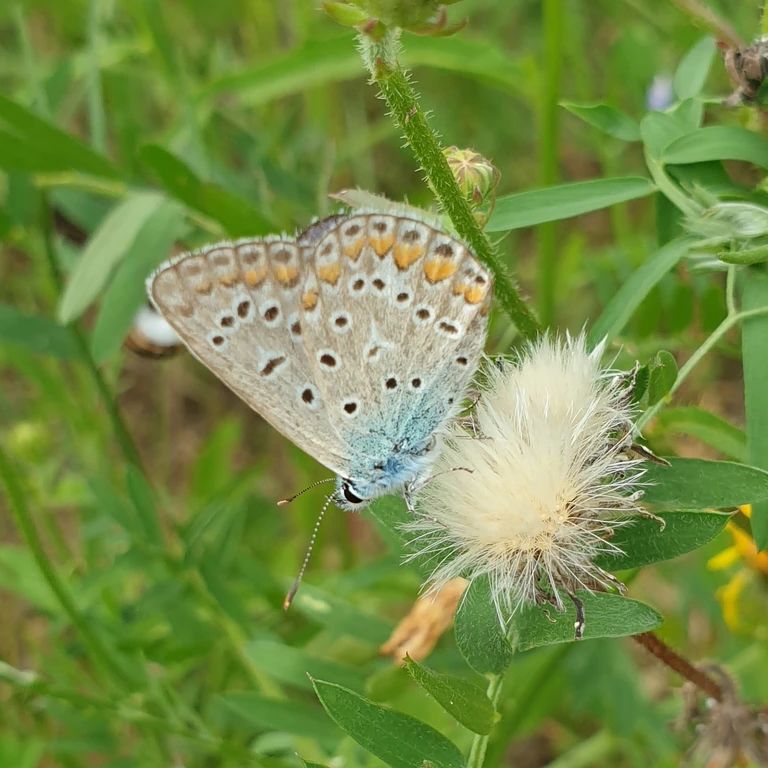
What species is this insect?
Polyommatus icarus
